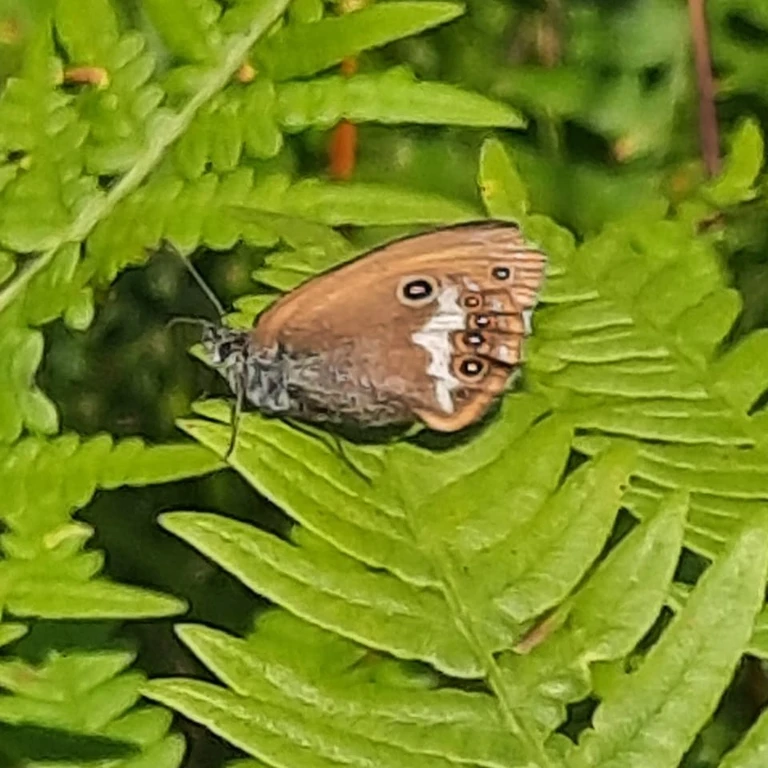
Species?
Coenonympha arcania
